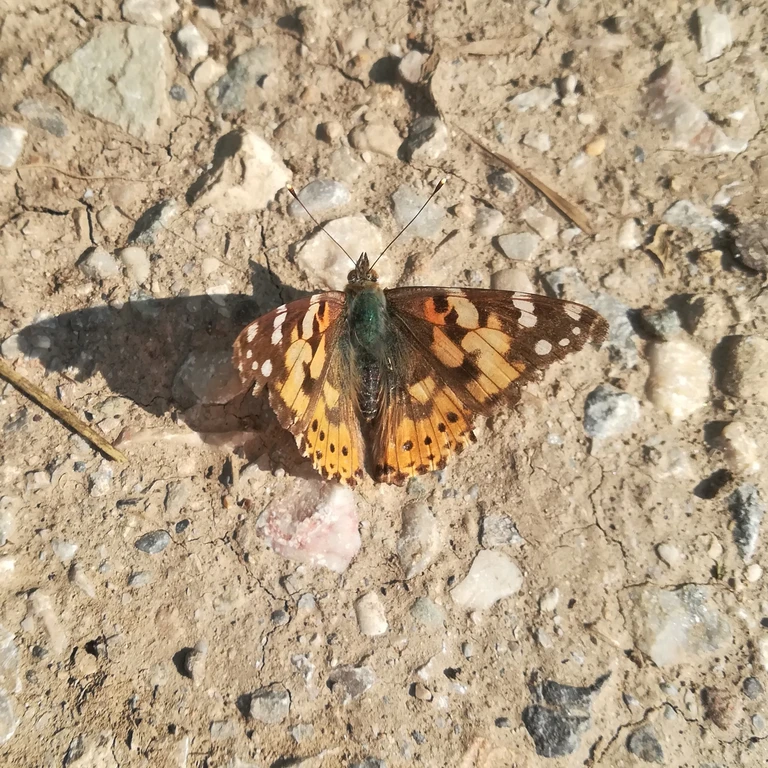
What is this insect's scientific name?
Vanessa cardui
